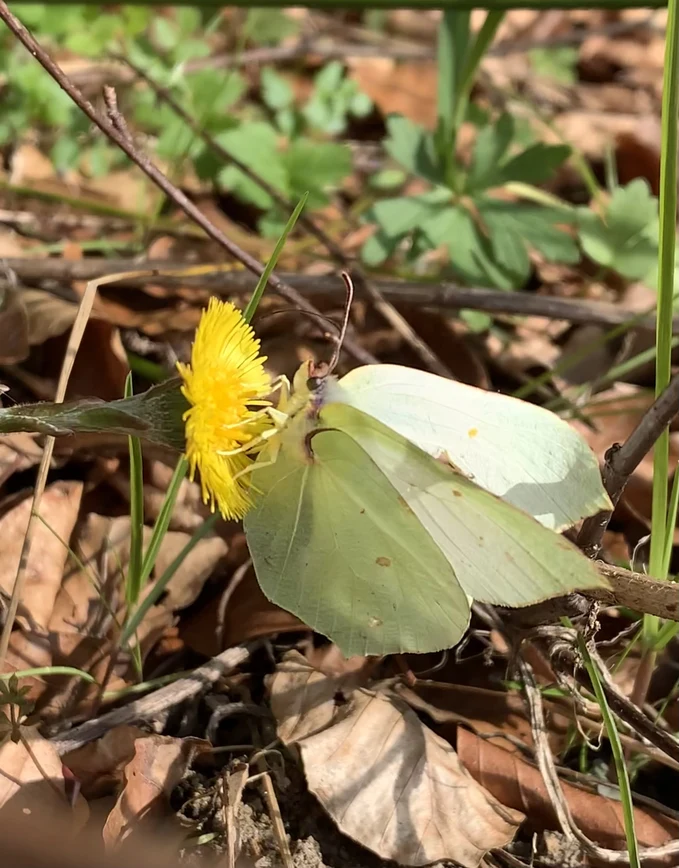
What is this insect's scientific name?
Gonepteryx rhamni
